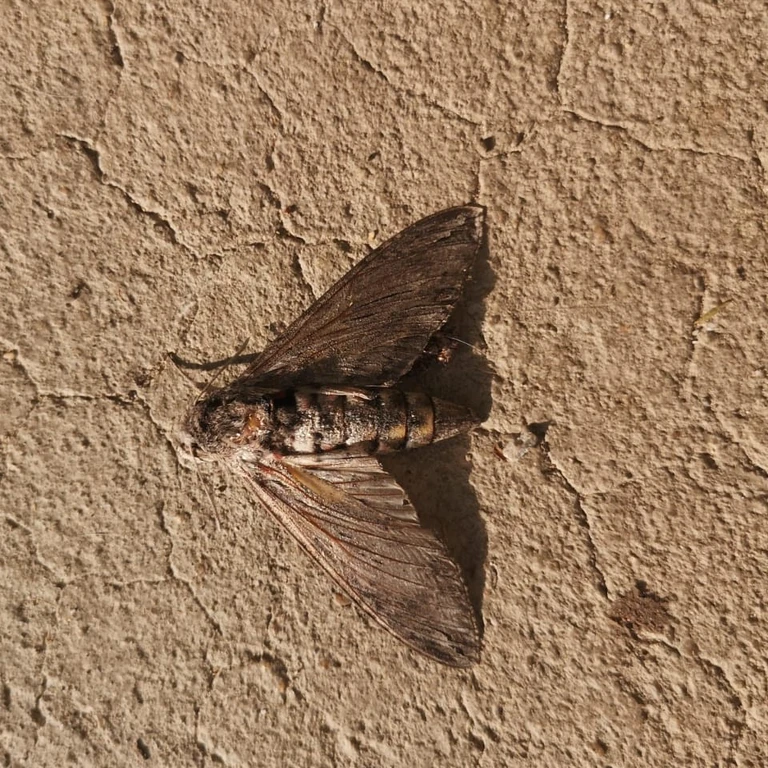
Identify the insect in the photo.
Agrius convolvuli
